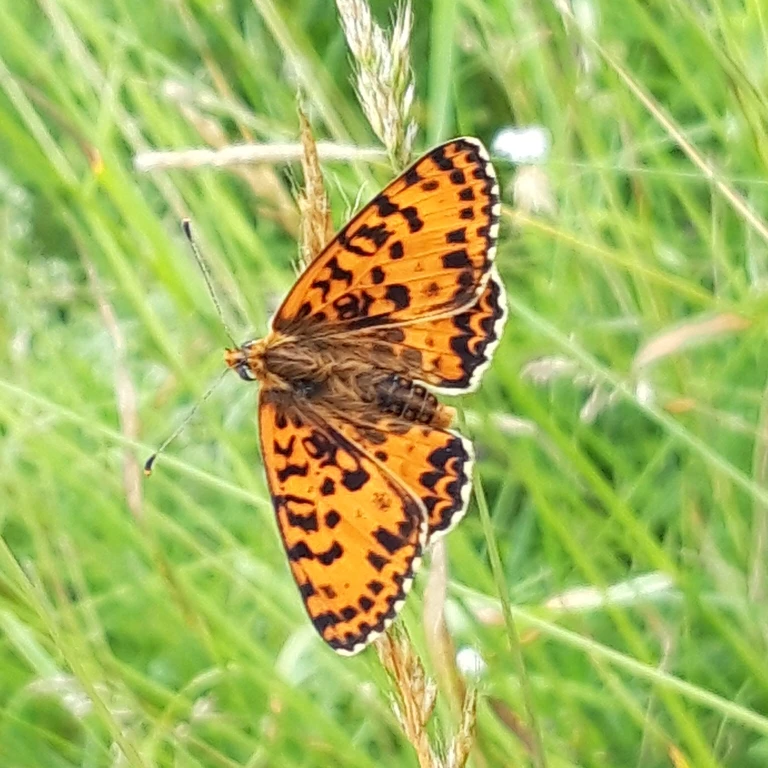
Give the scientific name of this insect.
Melitaea didyma
